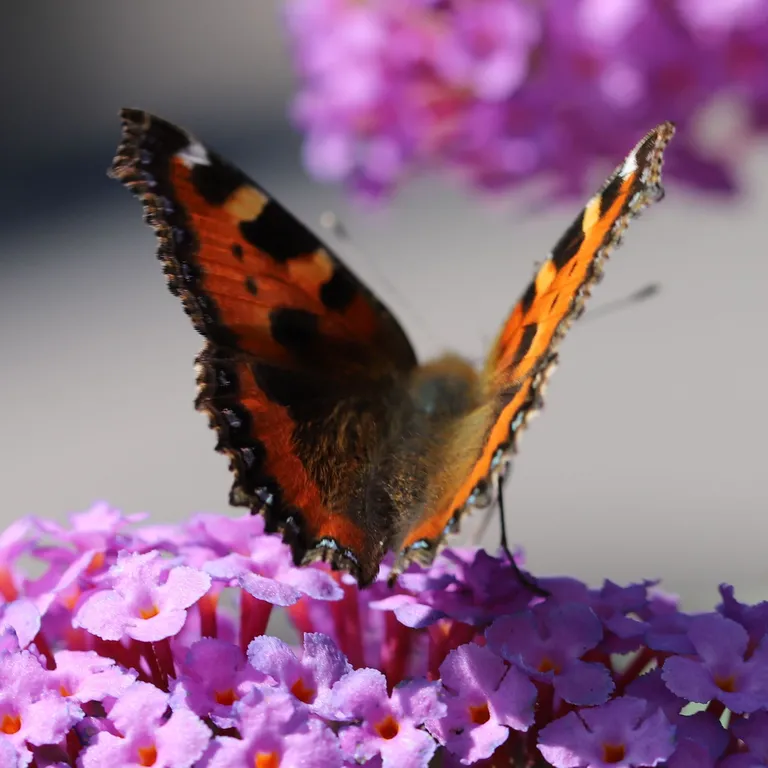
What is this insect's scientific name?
Aglais urticae
